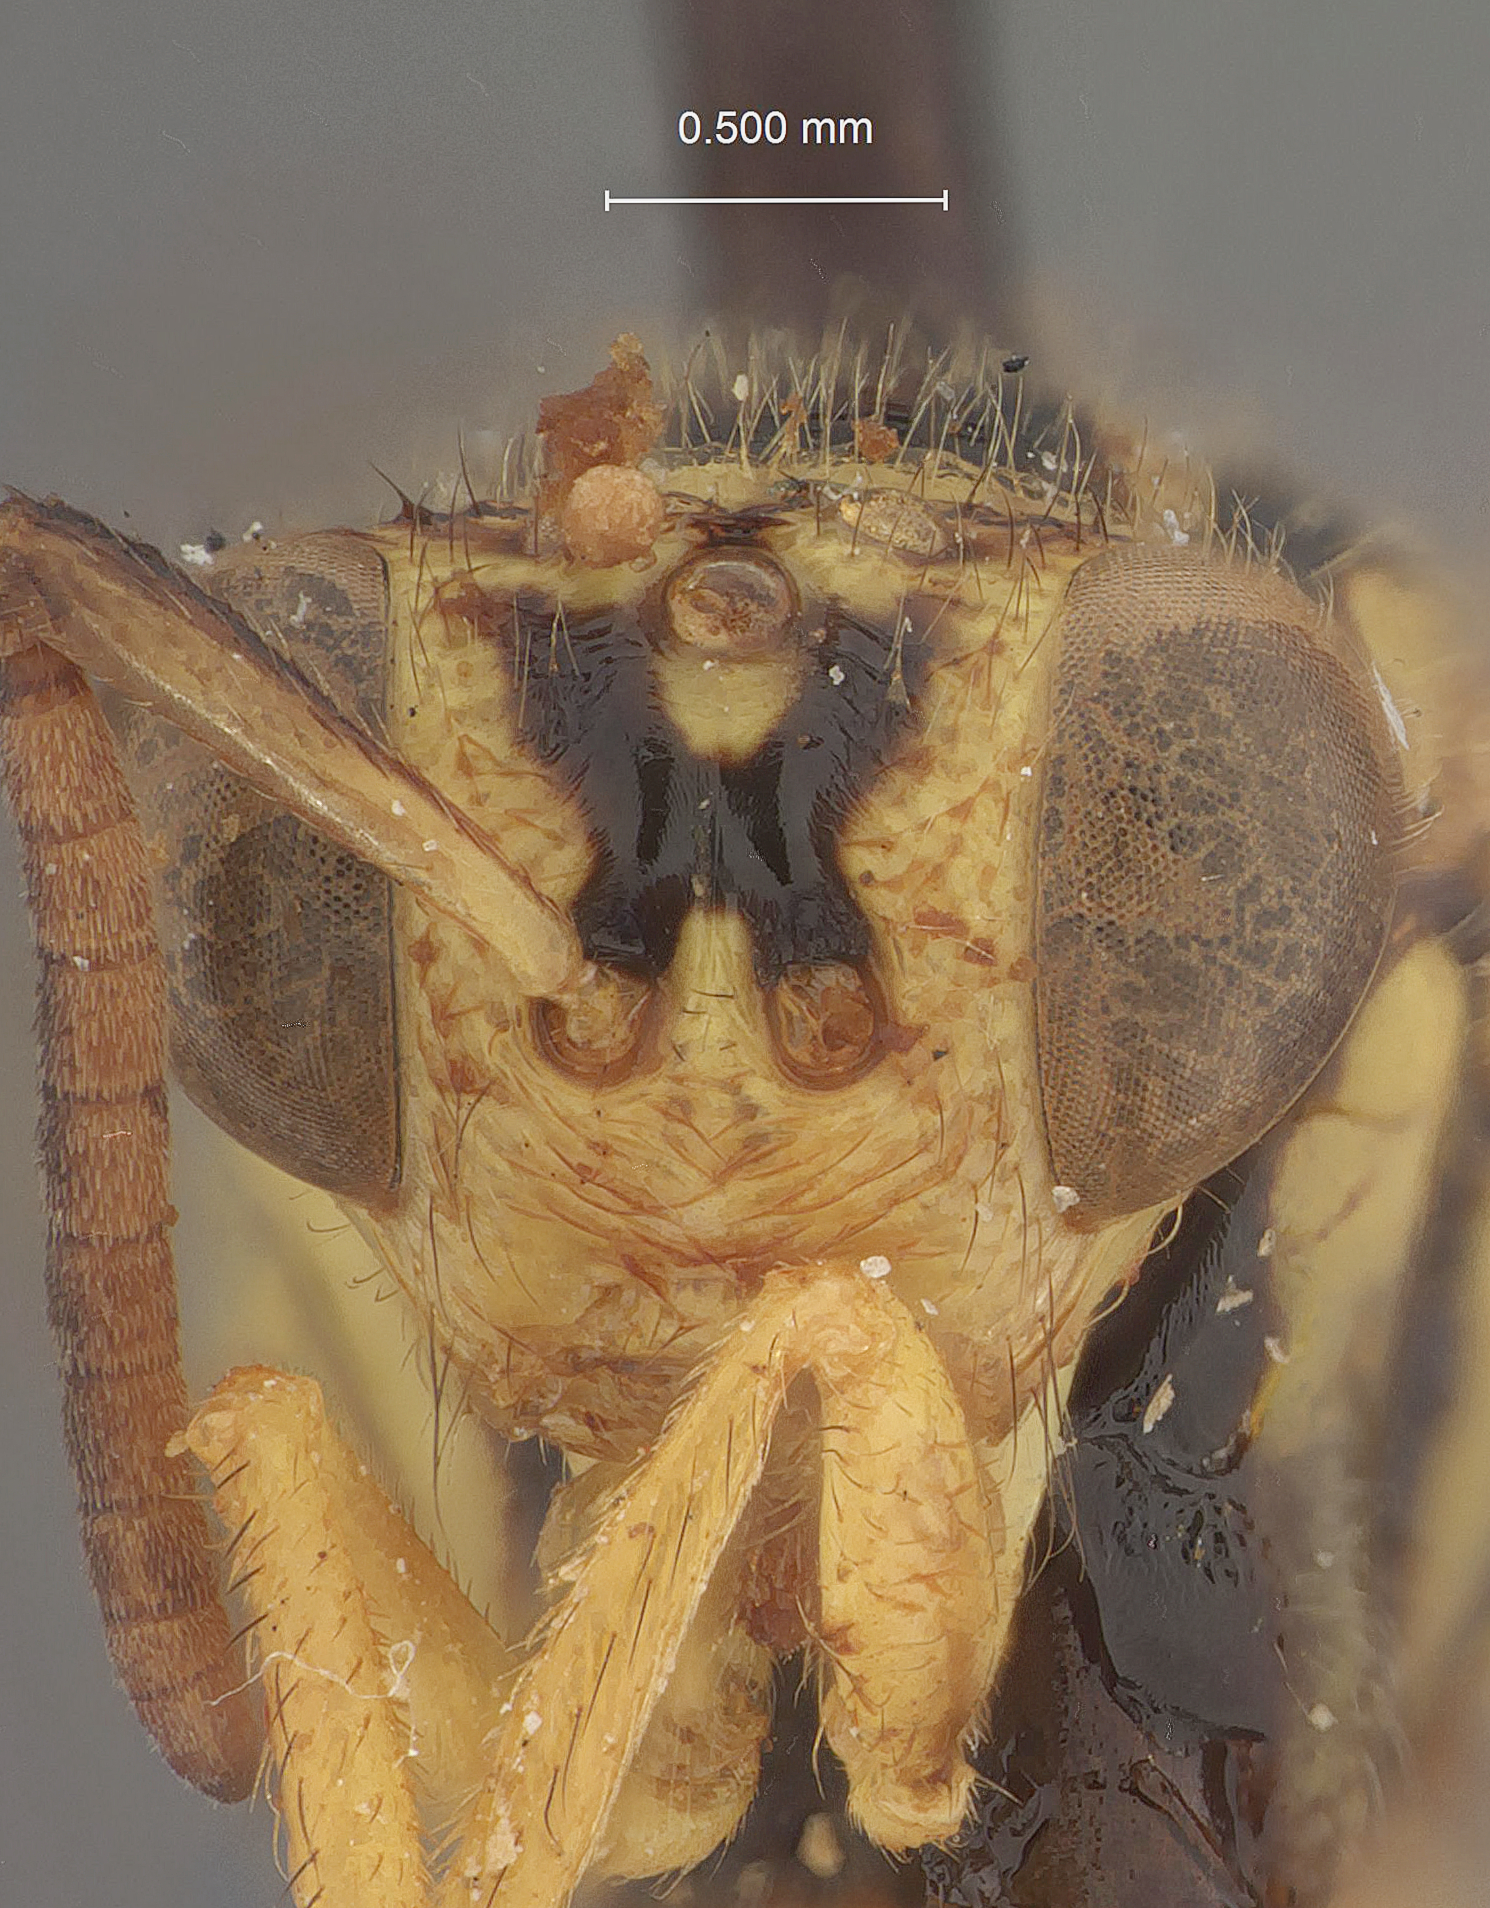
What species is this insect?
Eustypiura rodriguezi
